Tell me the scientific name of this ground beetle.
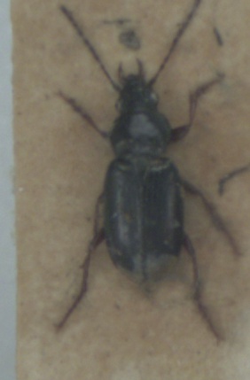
Pogonus chalceus
